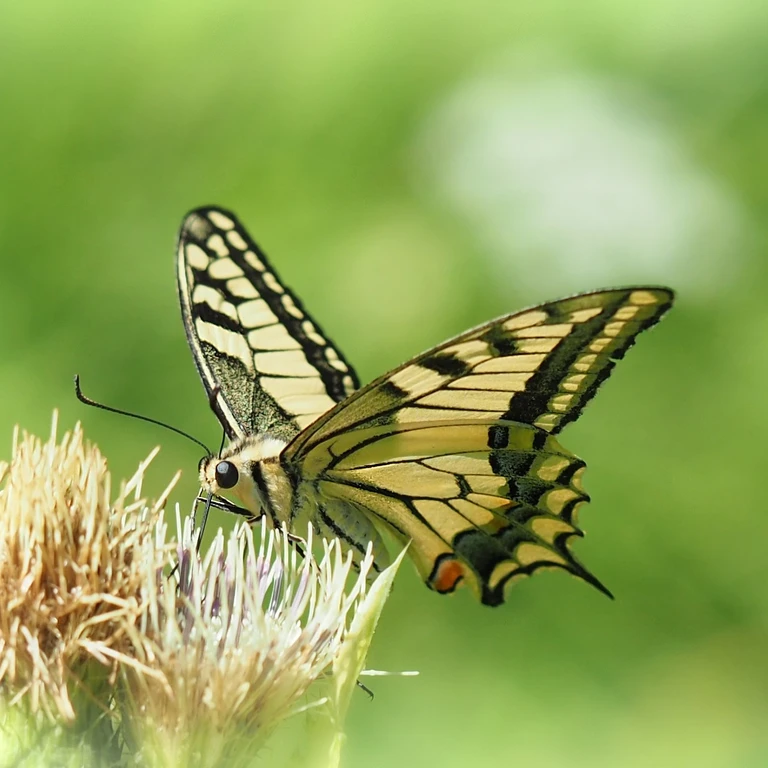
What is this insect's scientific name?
Papilio machaon
